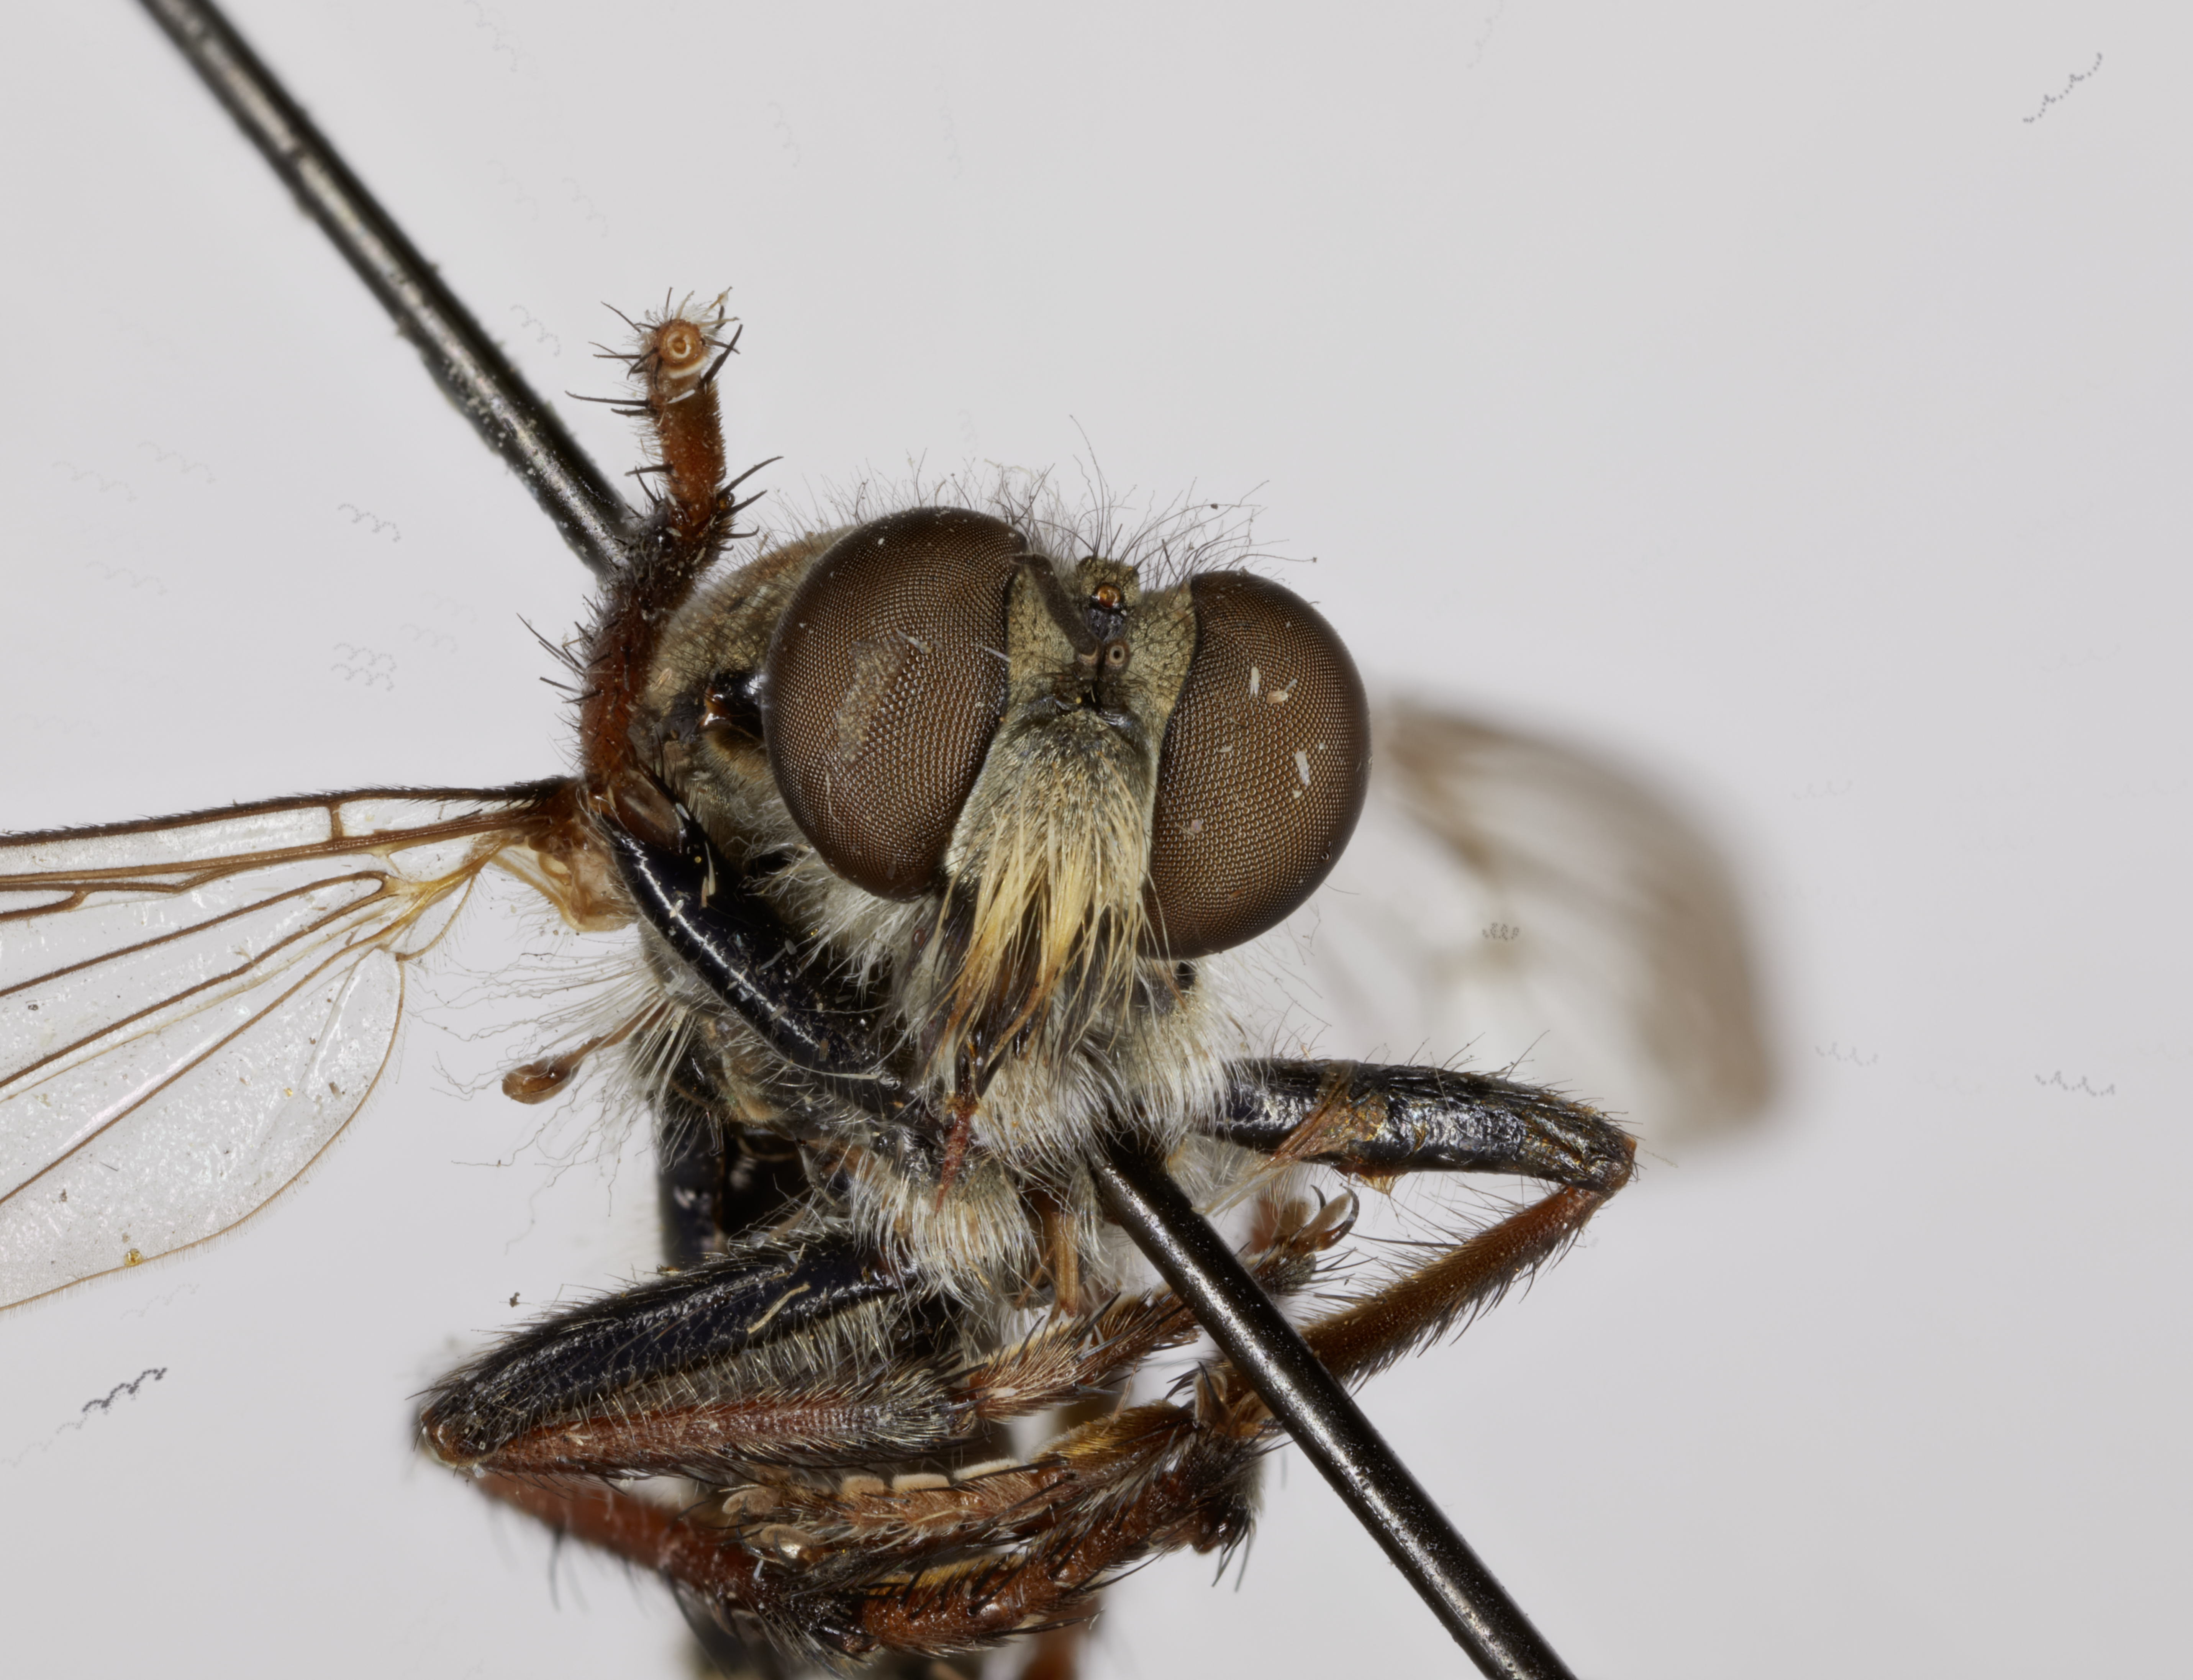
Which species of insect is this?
Cyrtopogon vulneratus
